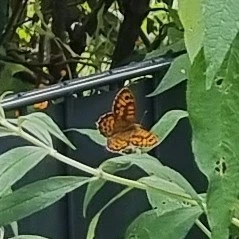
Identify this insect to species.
Lasiommata megera (also Pararge megera)
